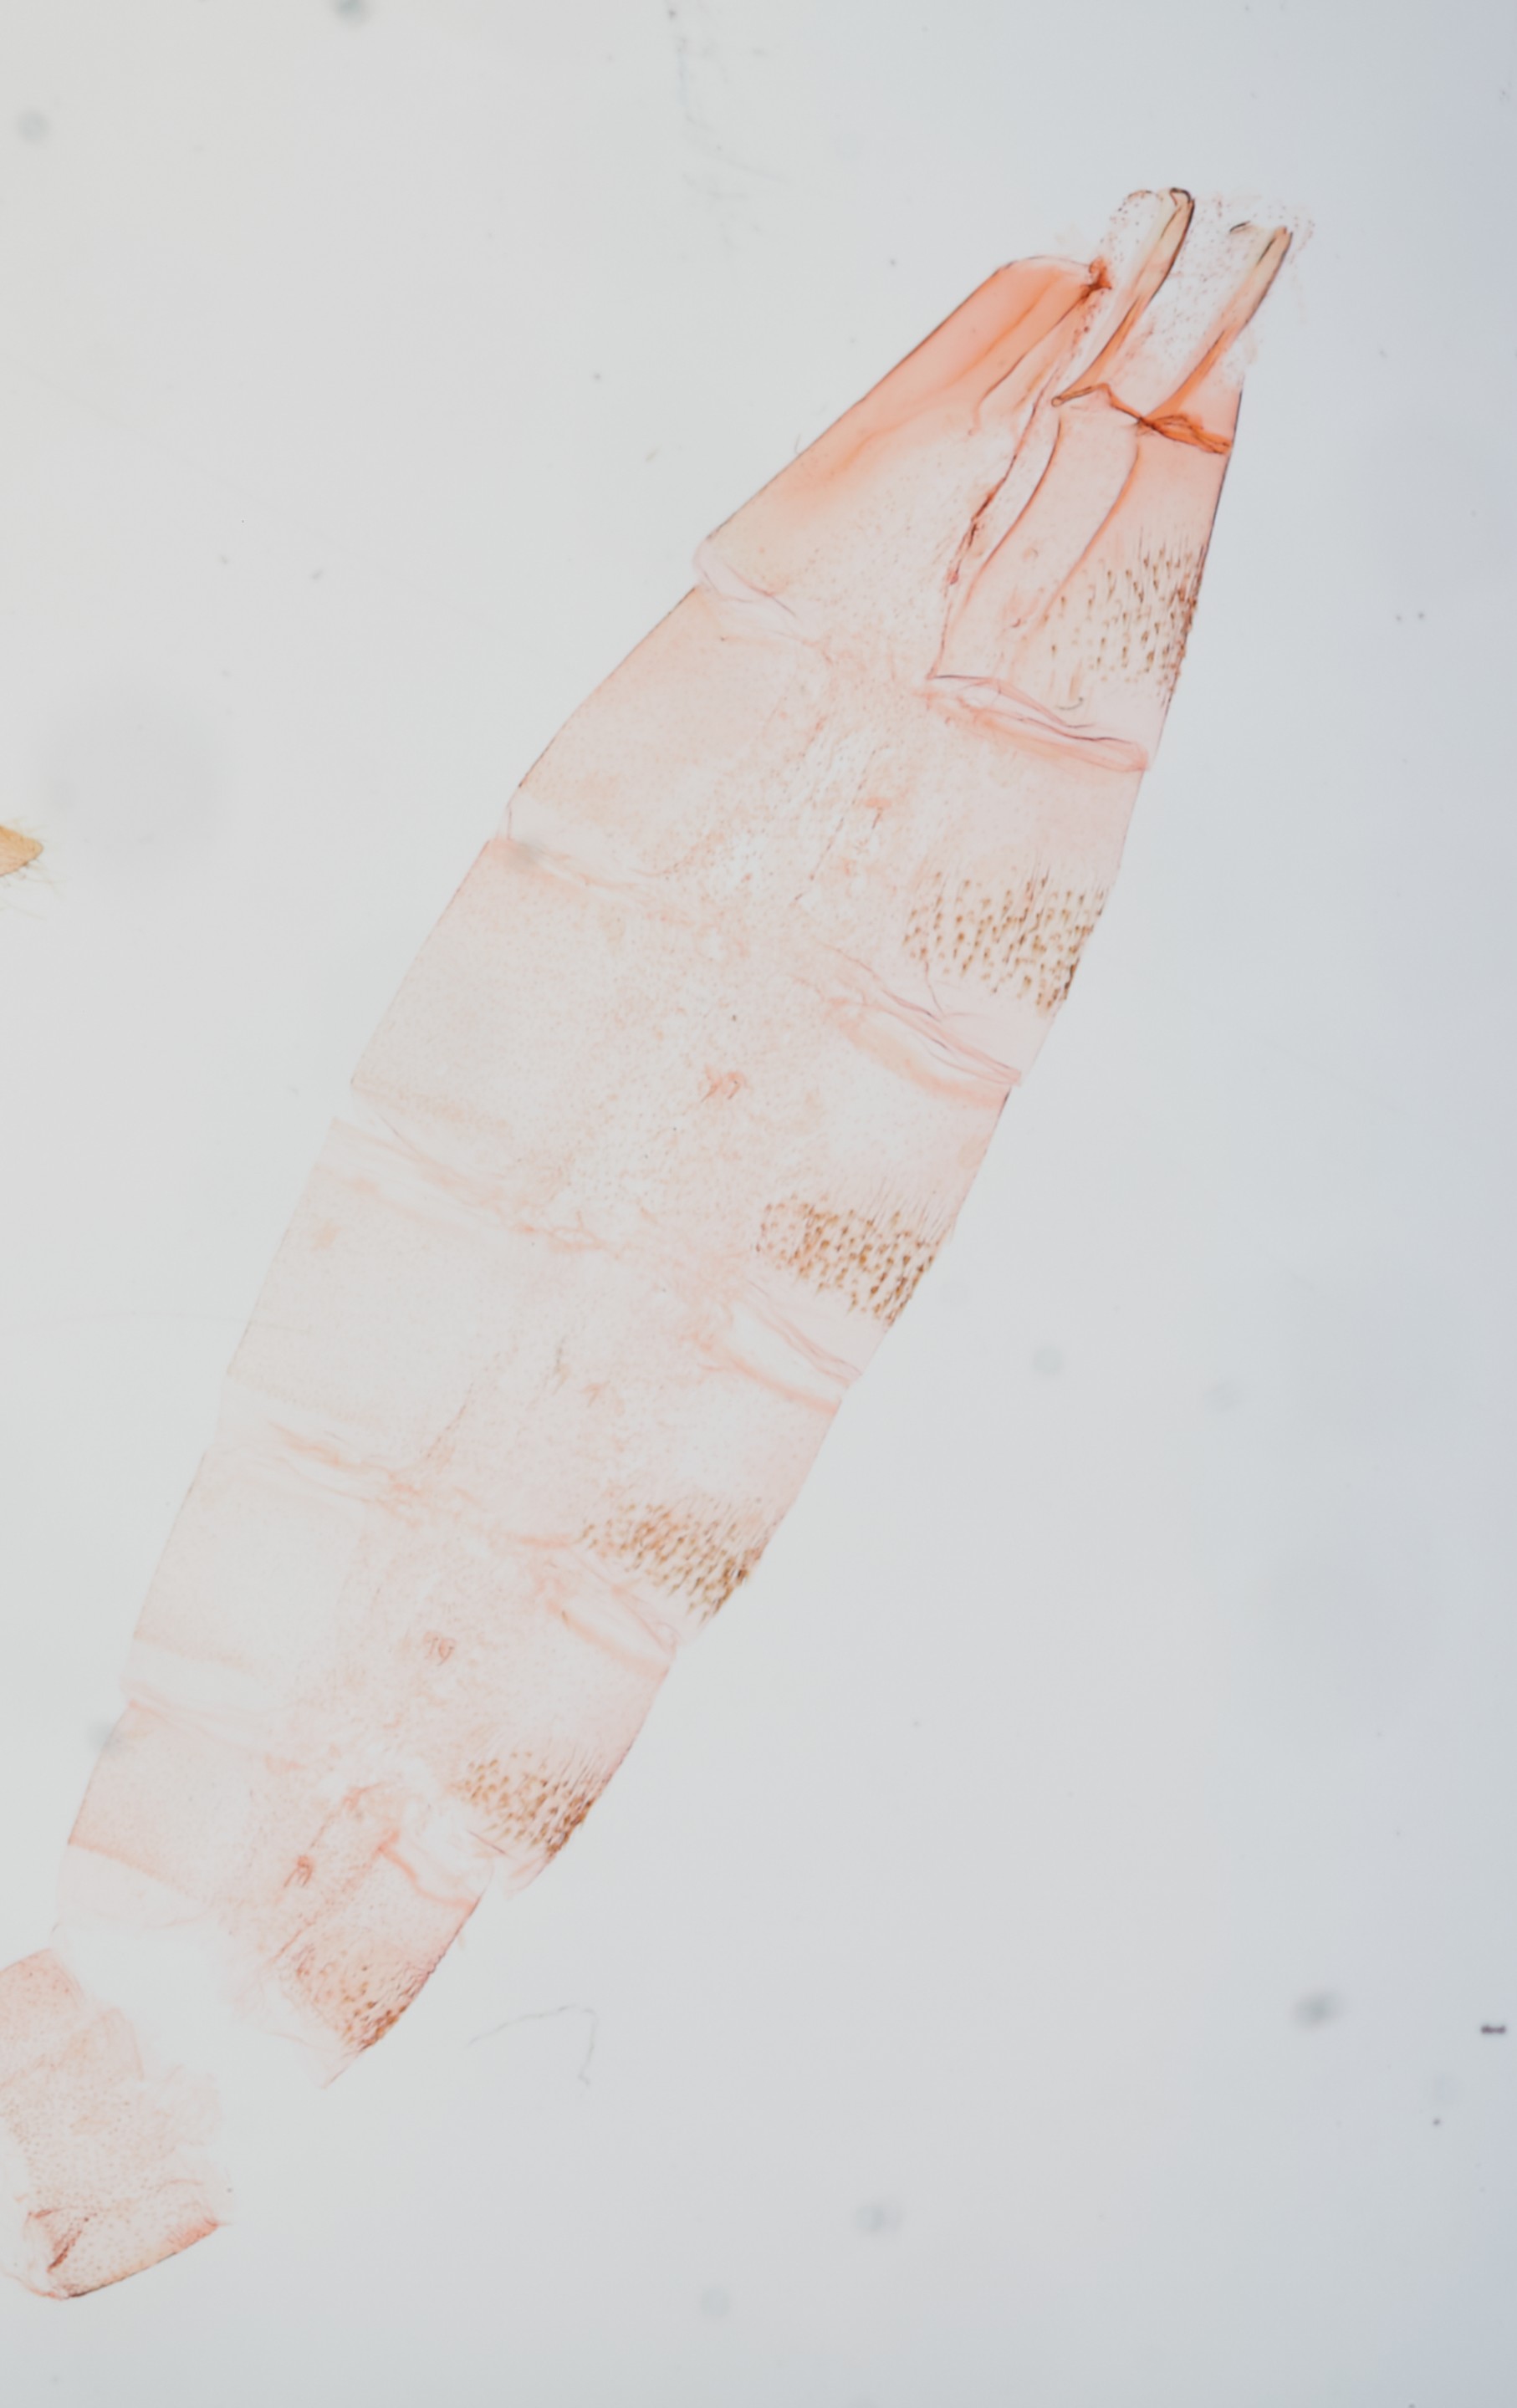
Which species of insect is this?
Atha trimacula
